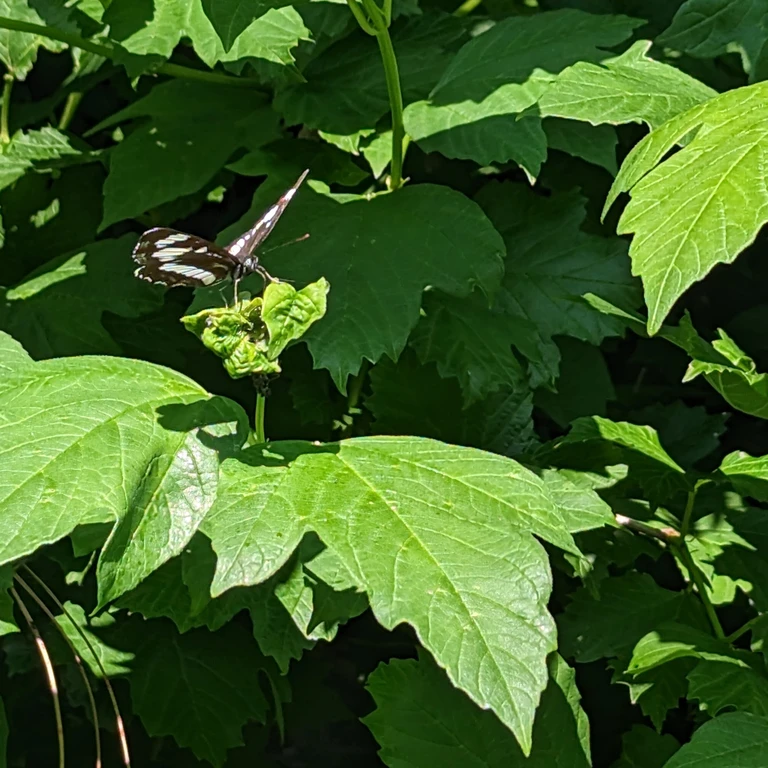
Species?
Neptis rivularis
